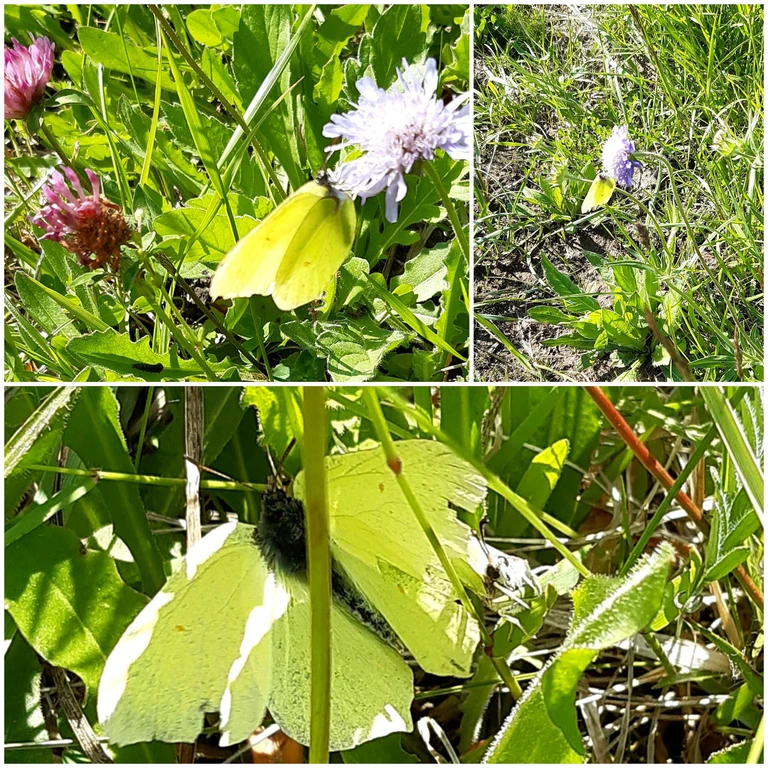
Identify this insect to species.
Gonepteryx rhamni
